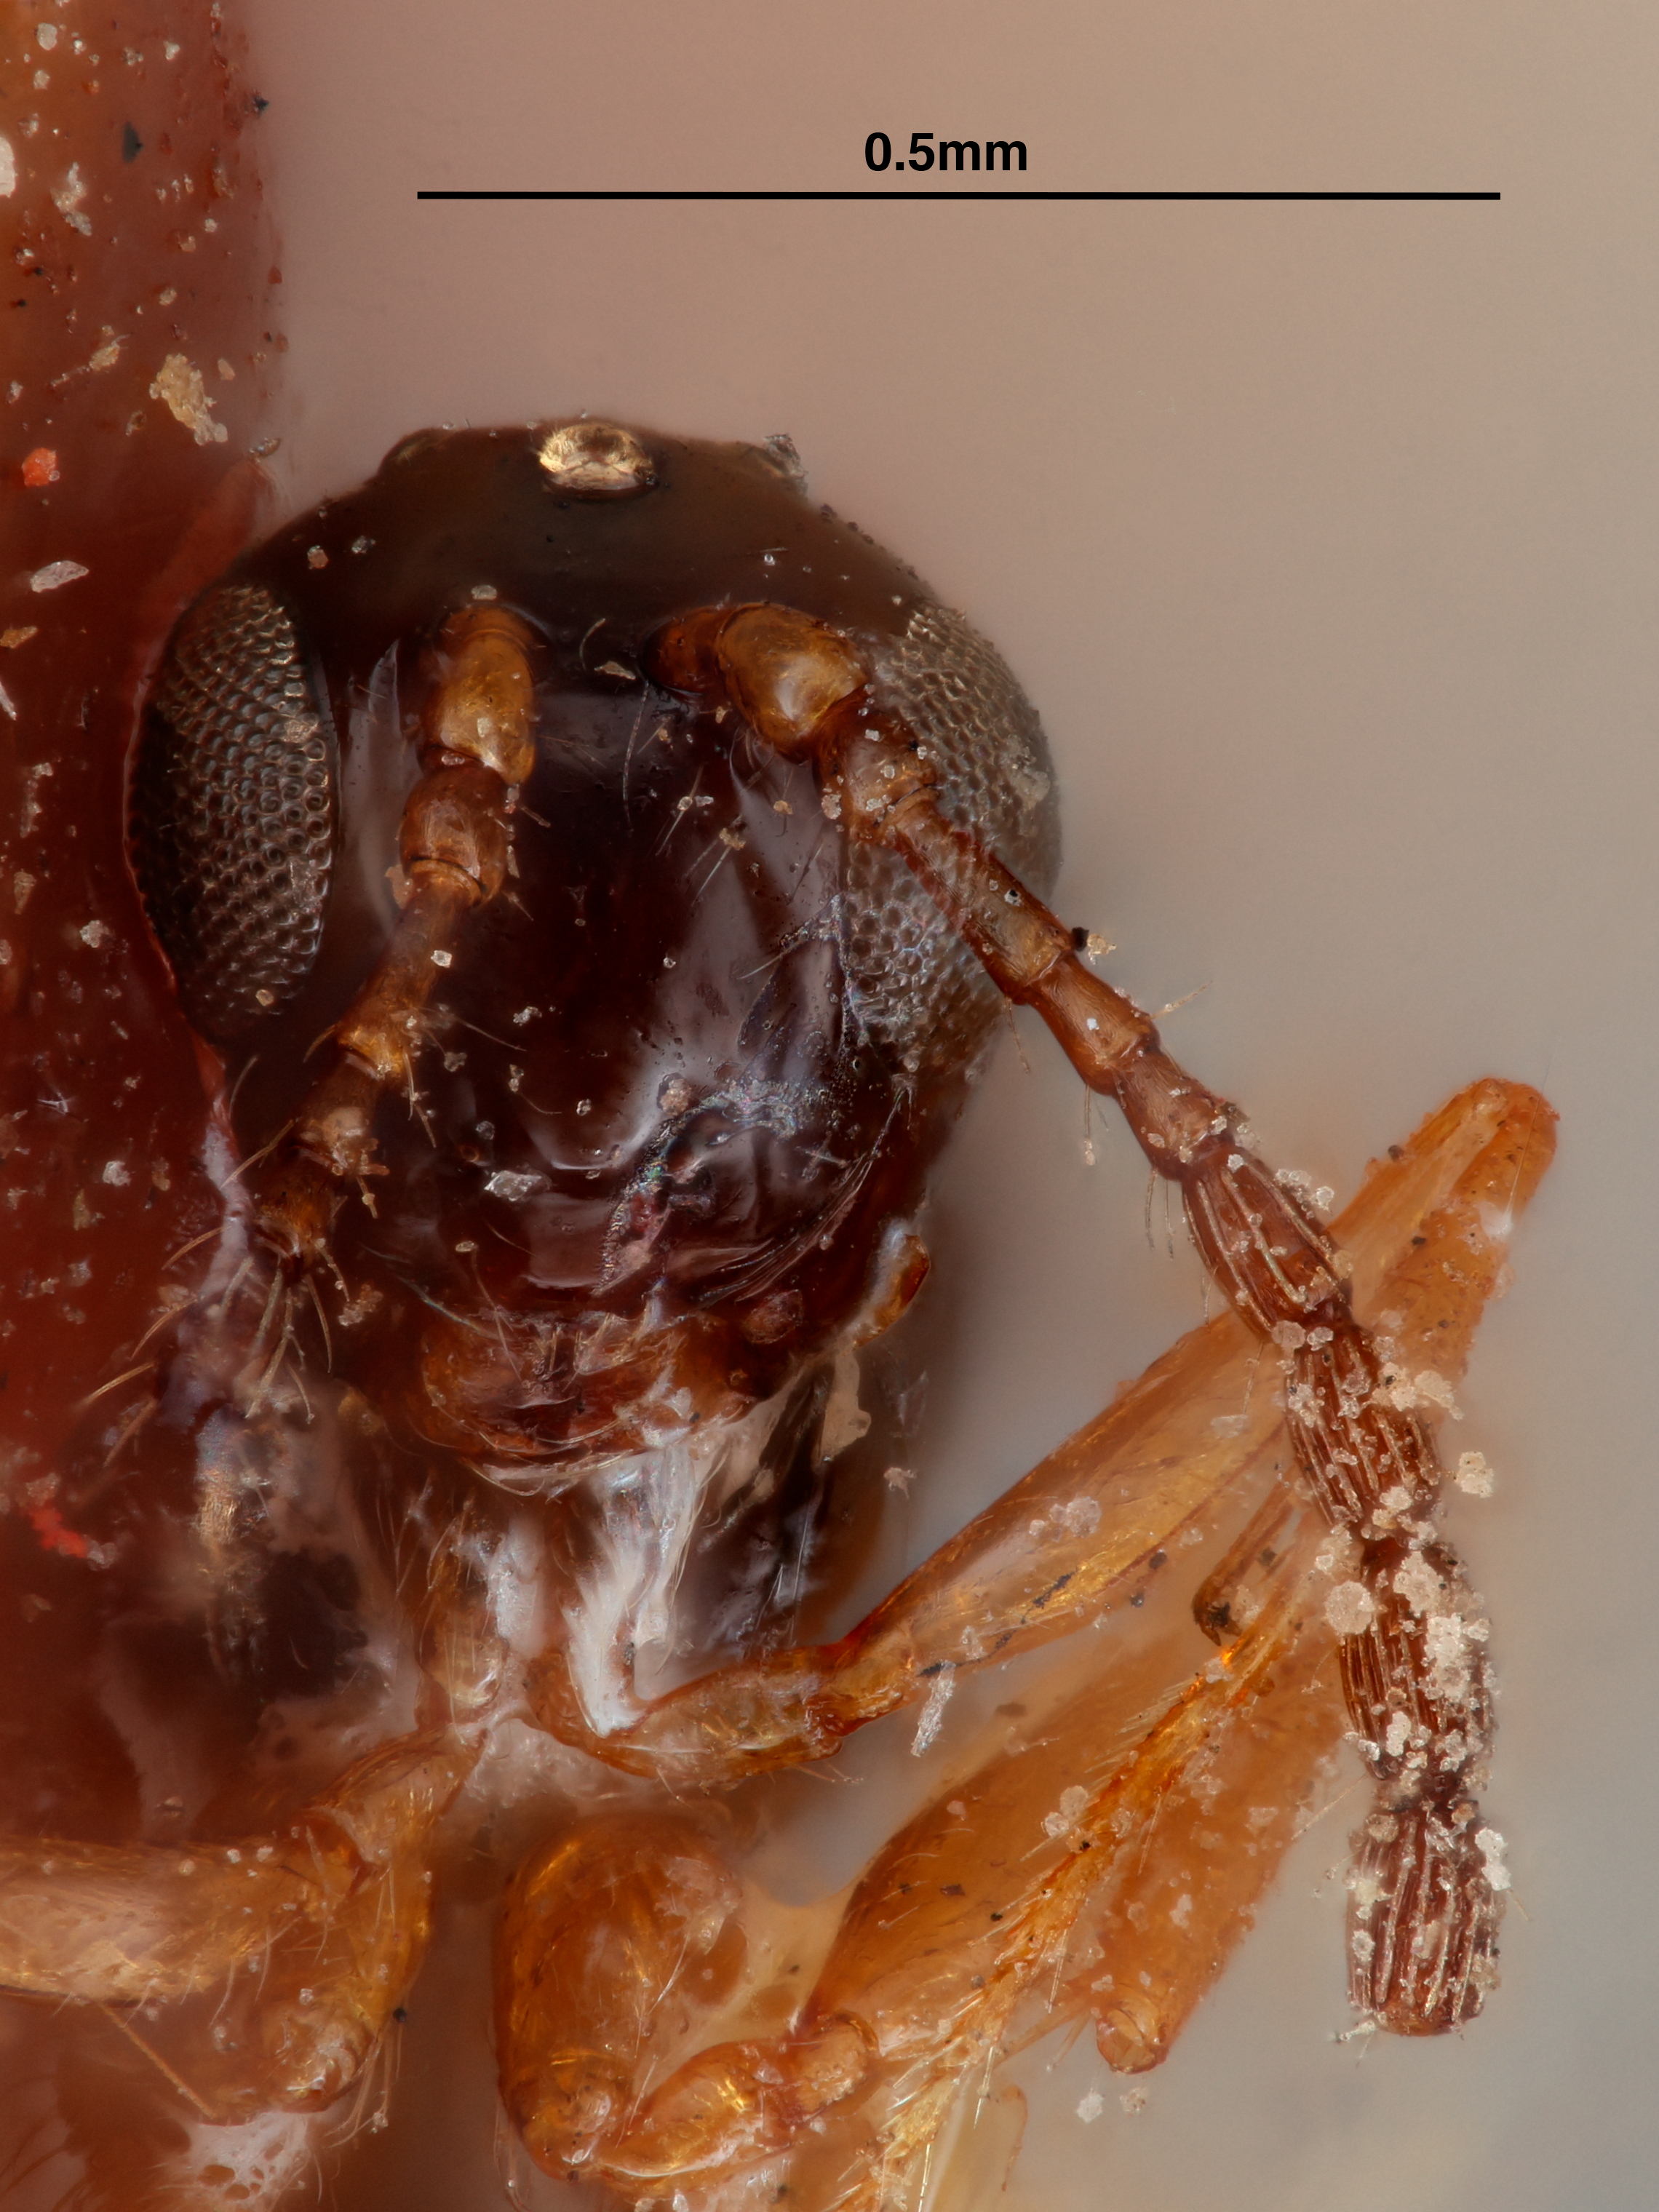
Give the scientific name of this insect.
Dimicrostrophis ruficornis
